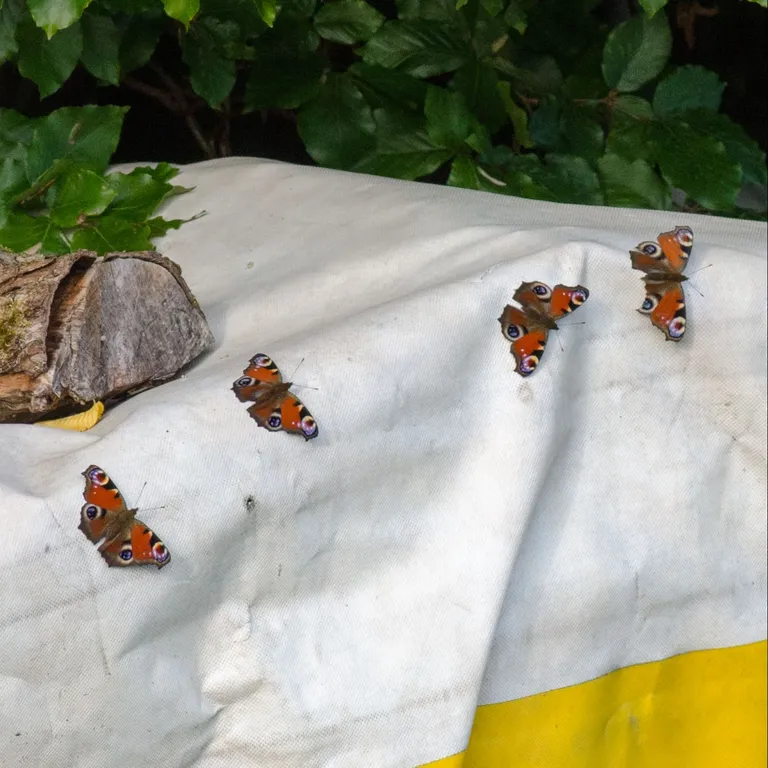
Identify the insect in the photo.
Aglais io
